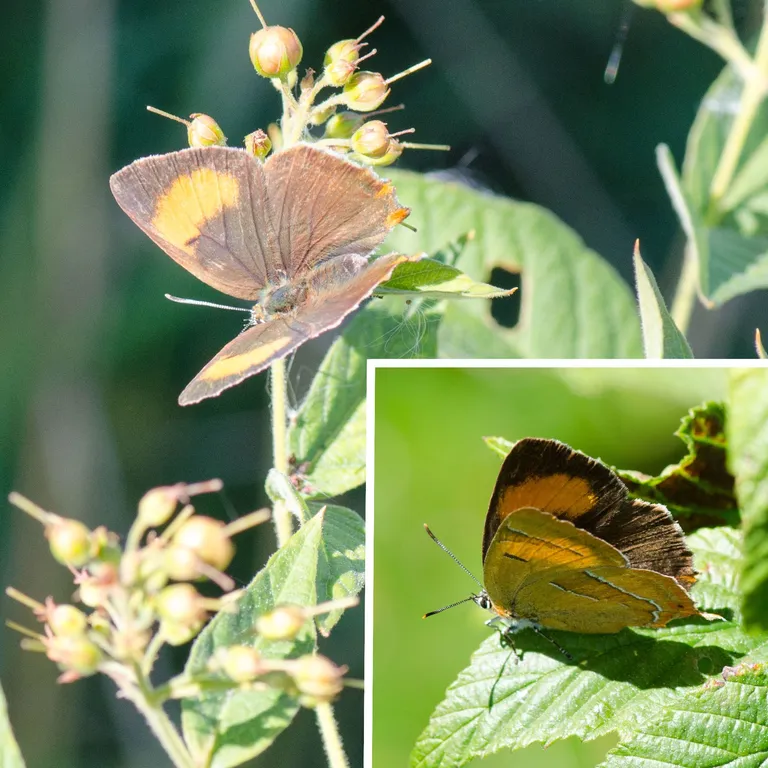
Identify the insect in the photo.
Thecla betulae
